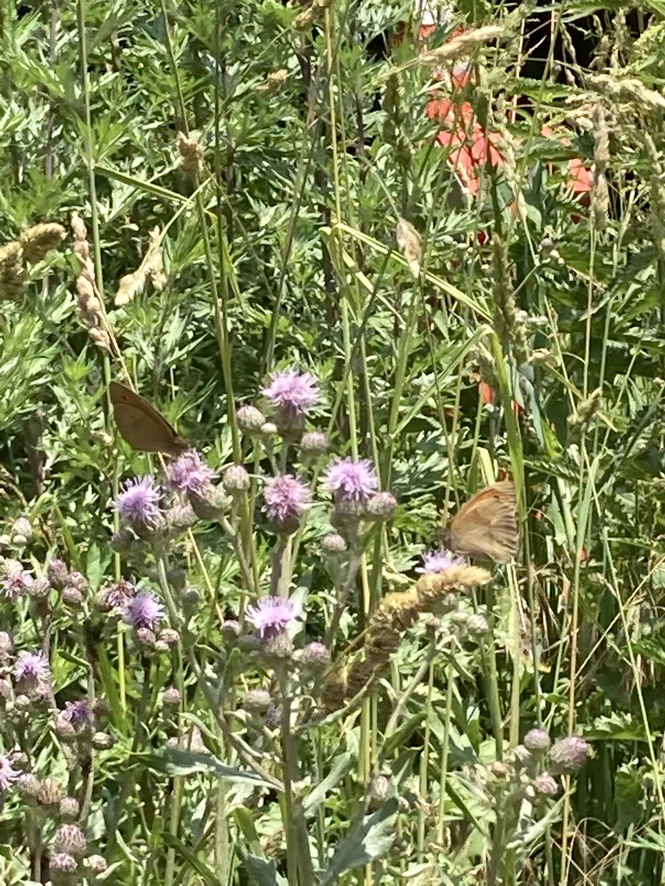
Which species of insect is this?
Maniola jurtina
